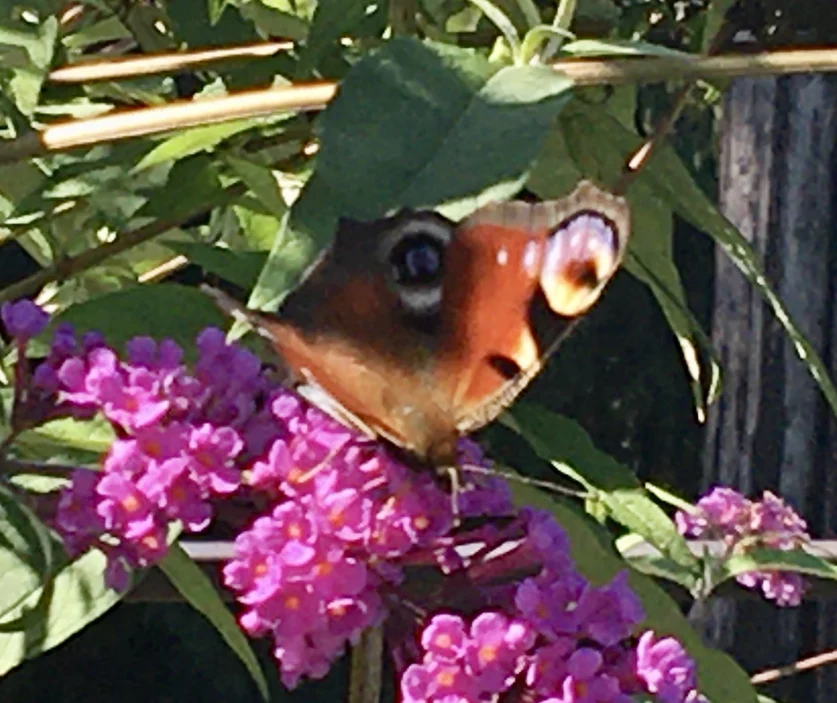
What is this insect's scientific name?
Aglais io
